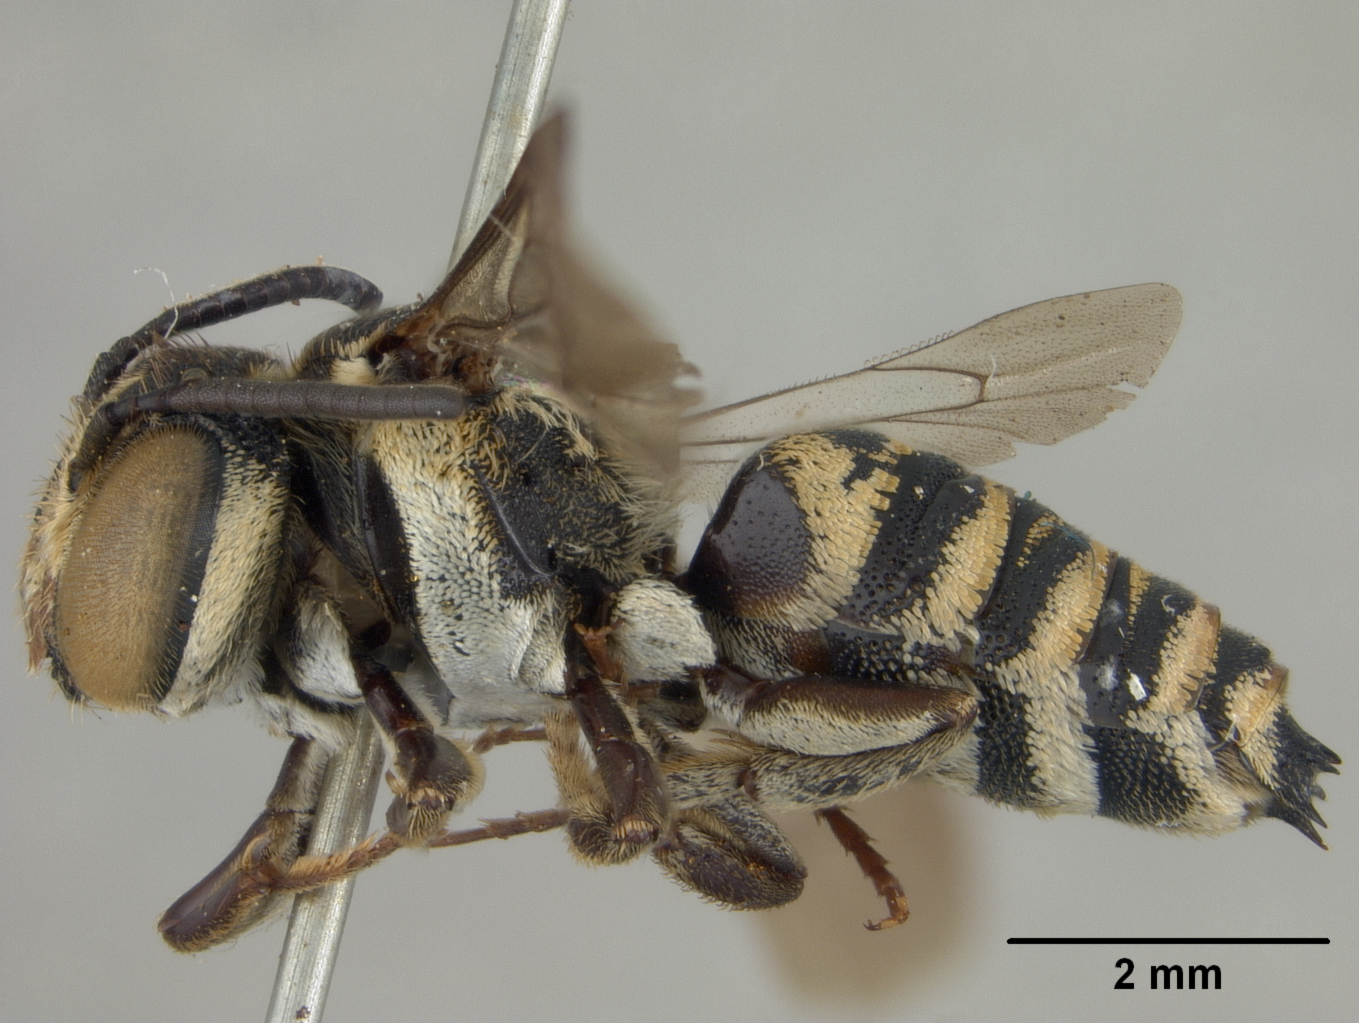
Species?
Coelioxys bakeri
